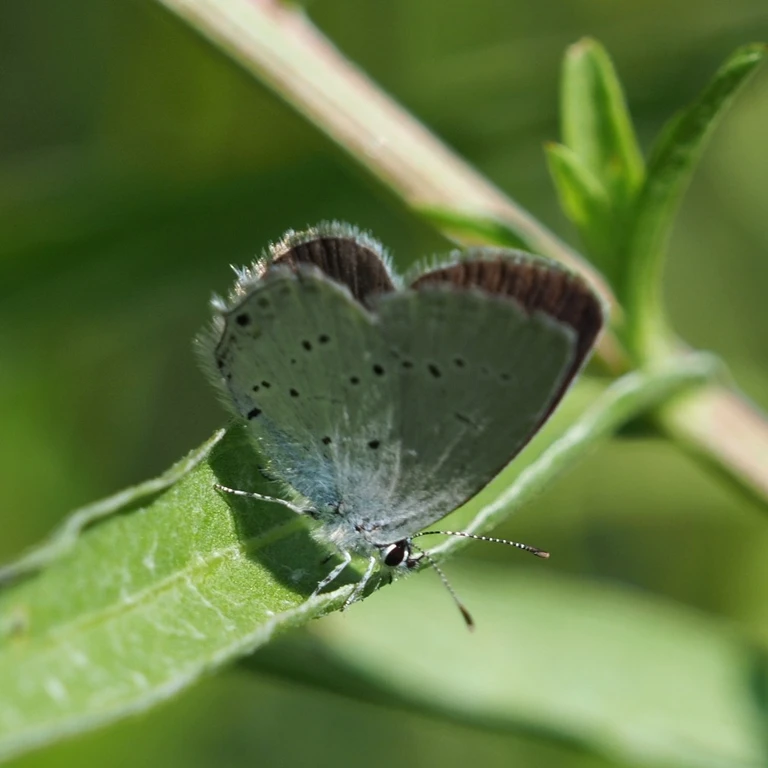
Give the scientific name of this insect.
Cupido decolorata (also Elkalyce decolorata)
